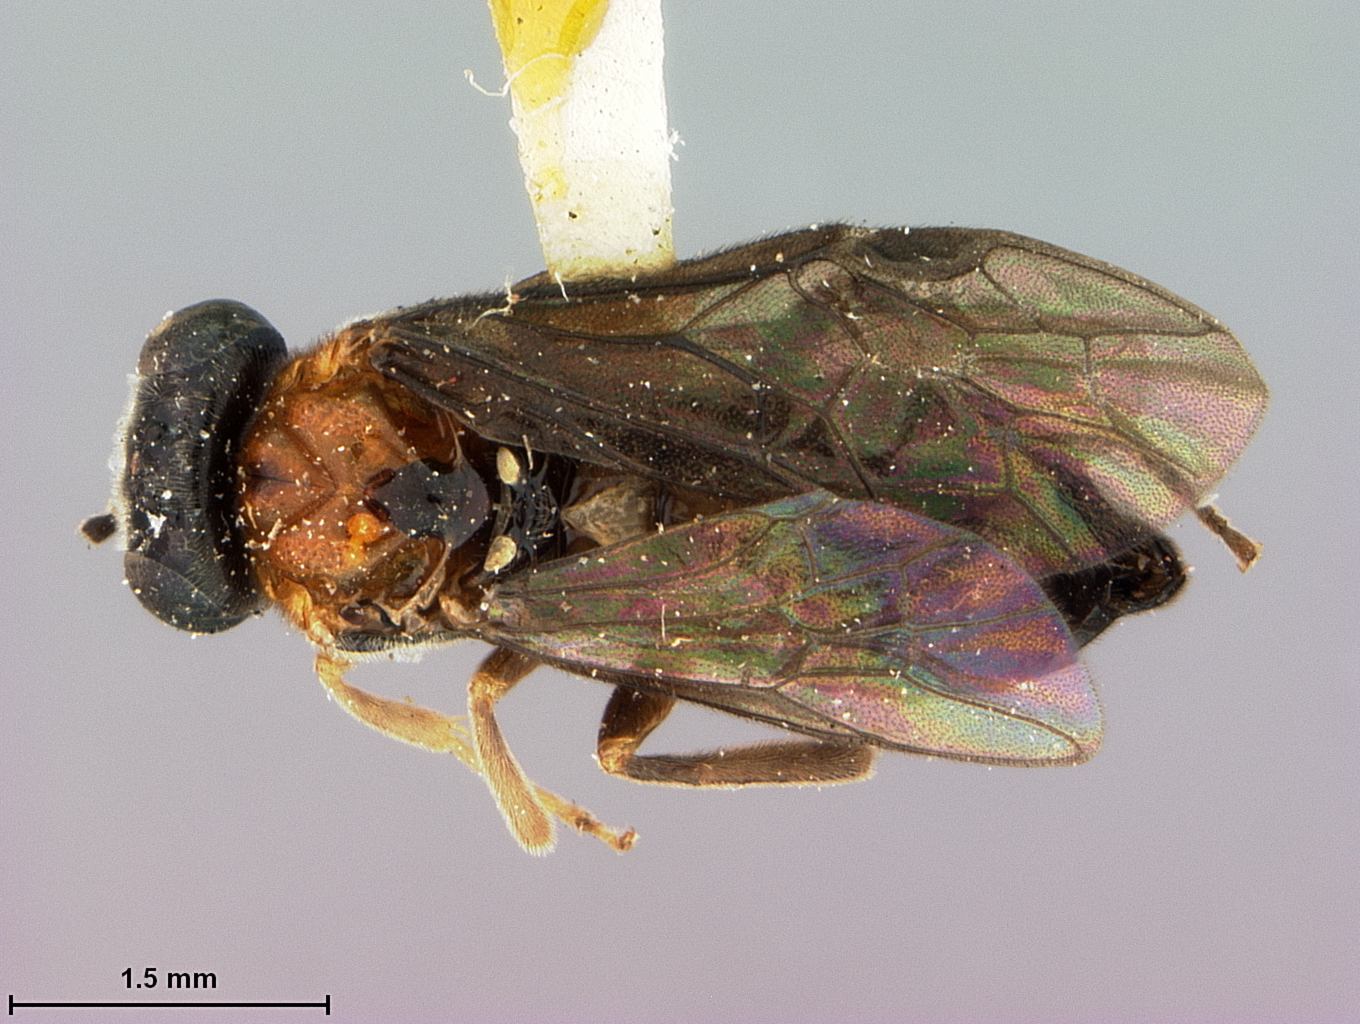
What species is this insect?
Nesoselandria rufonota
